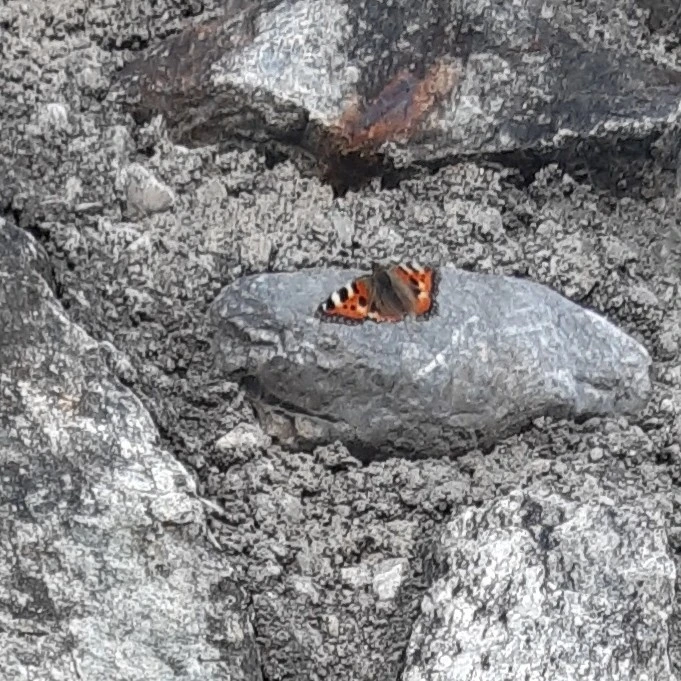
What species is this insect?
Aglais urticae
